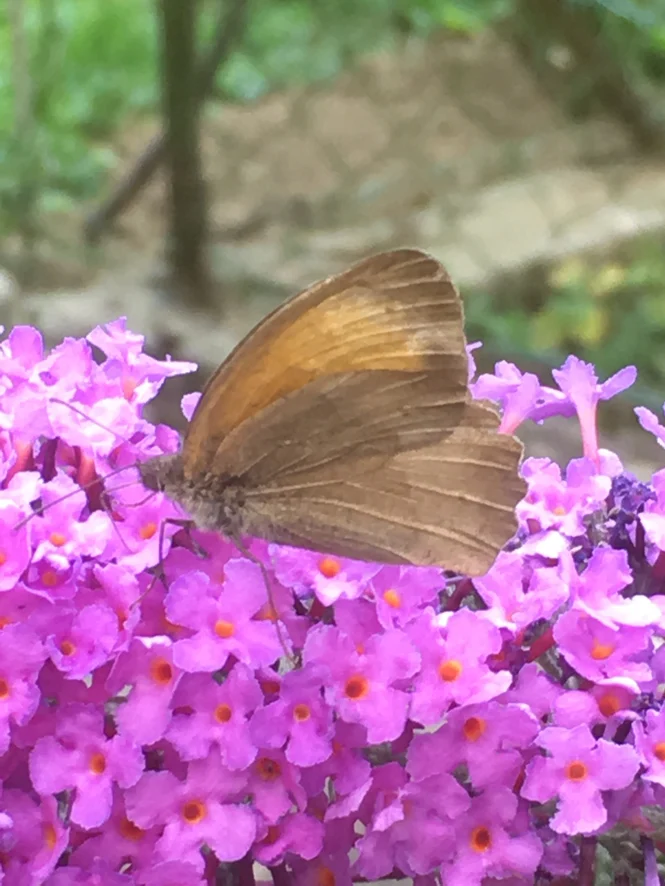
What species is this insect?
Maniola jurtina
